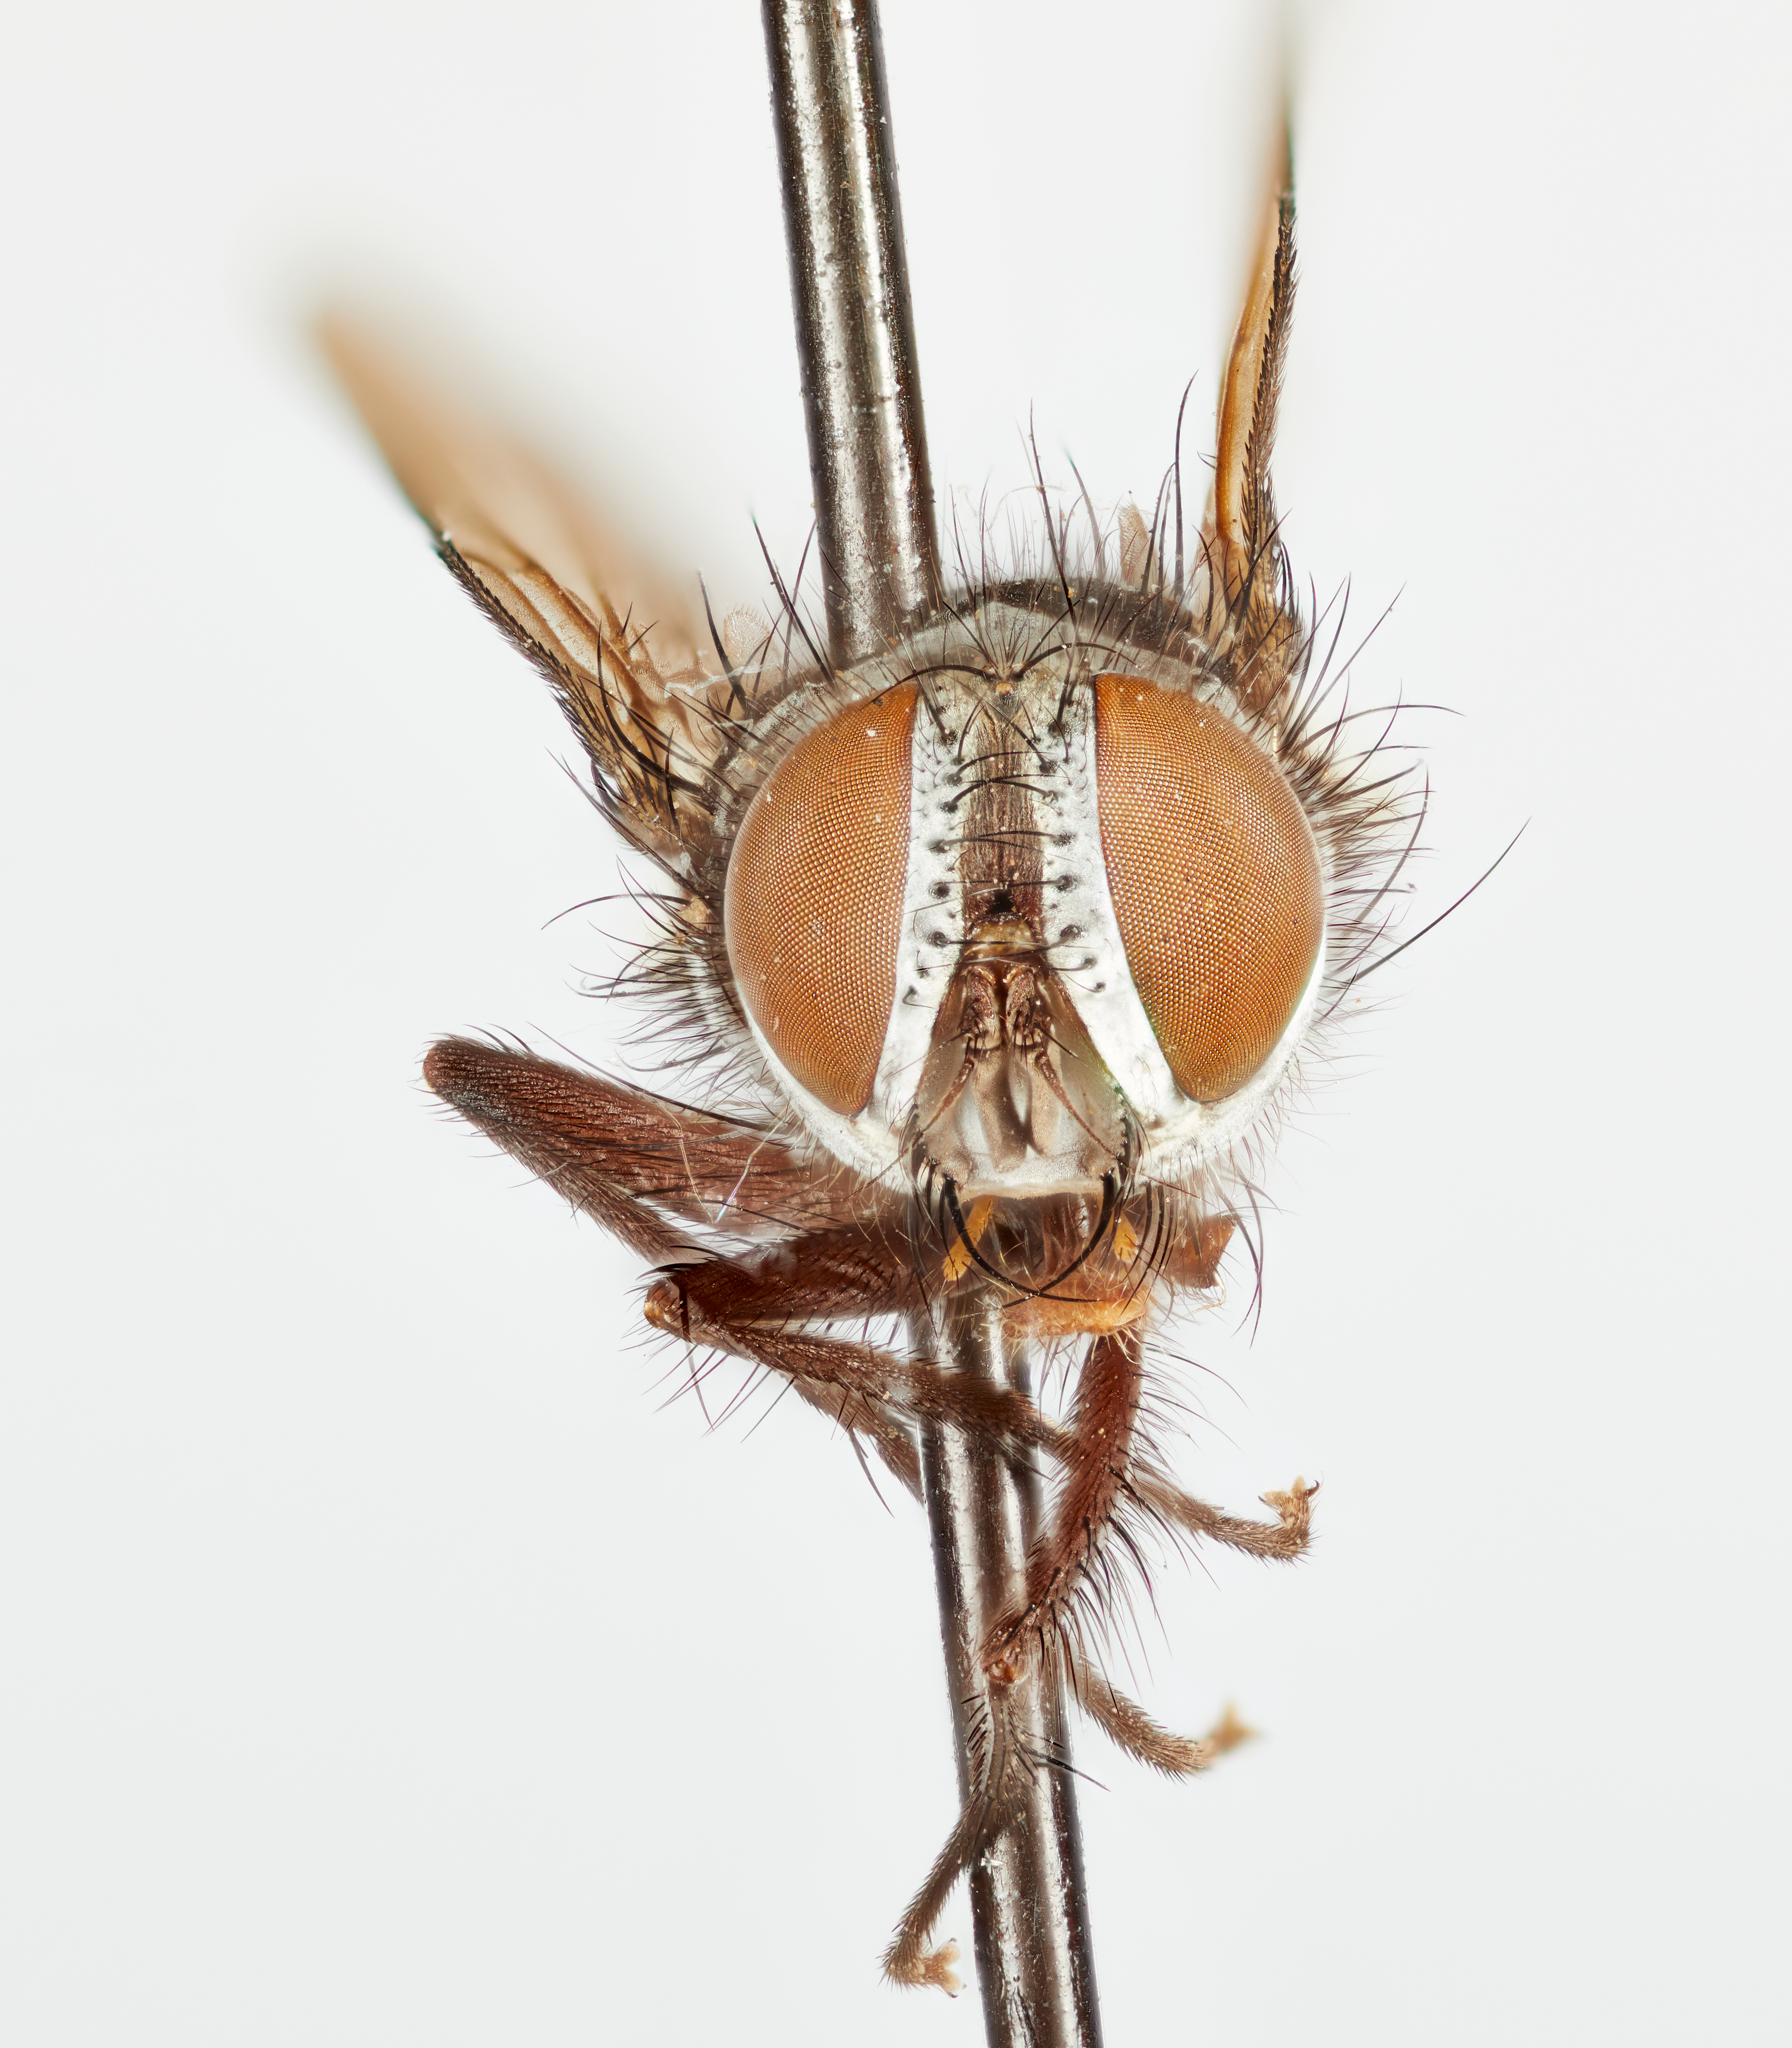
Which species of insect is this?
Spathimeigenia texensis
